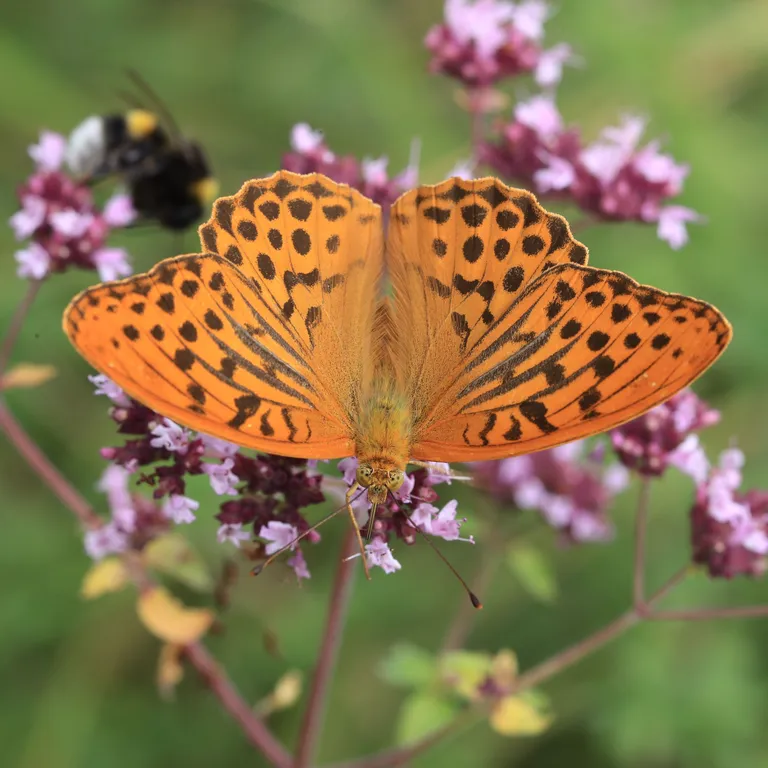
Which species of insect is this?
Argynnis paphia
